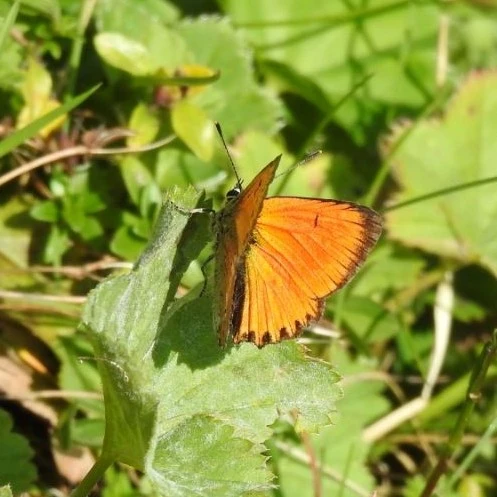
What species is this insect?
Lycaena virgaureae
